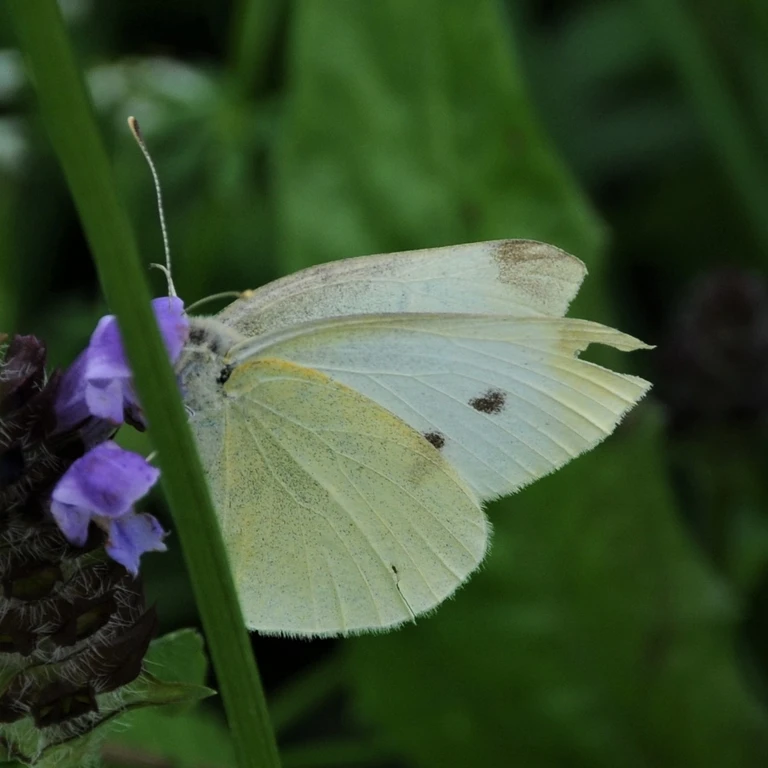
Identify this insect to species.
Pieris rapae
